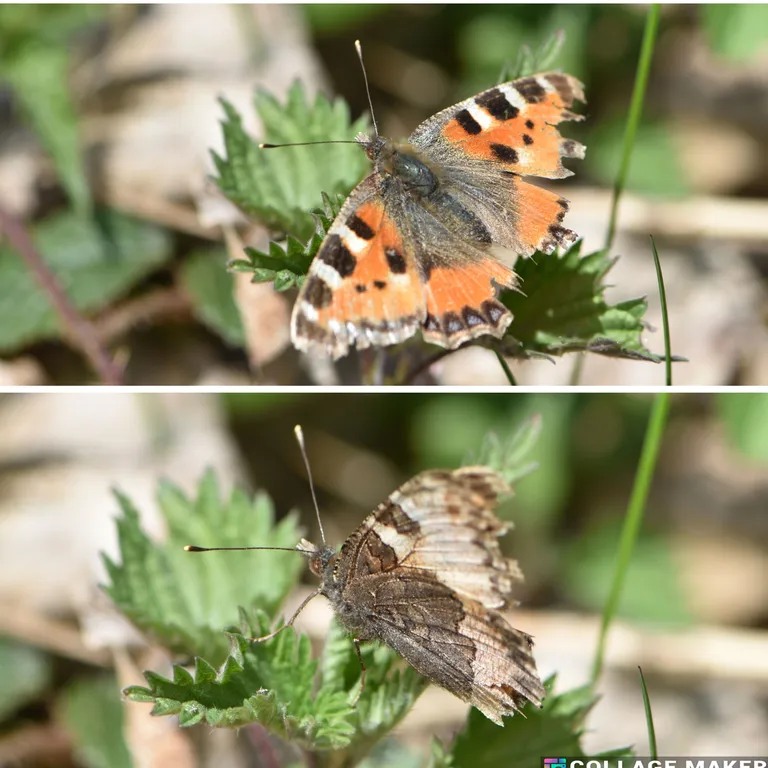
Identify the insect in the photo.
Aglais urticae
